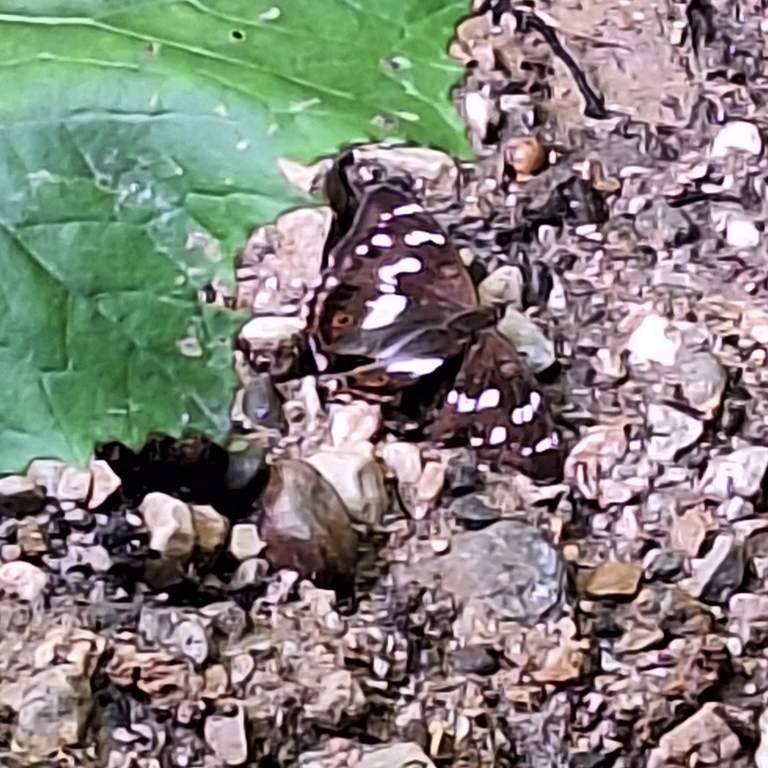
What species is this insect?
Apatura iris
